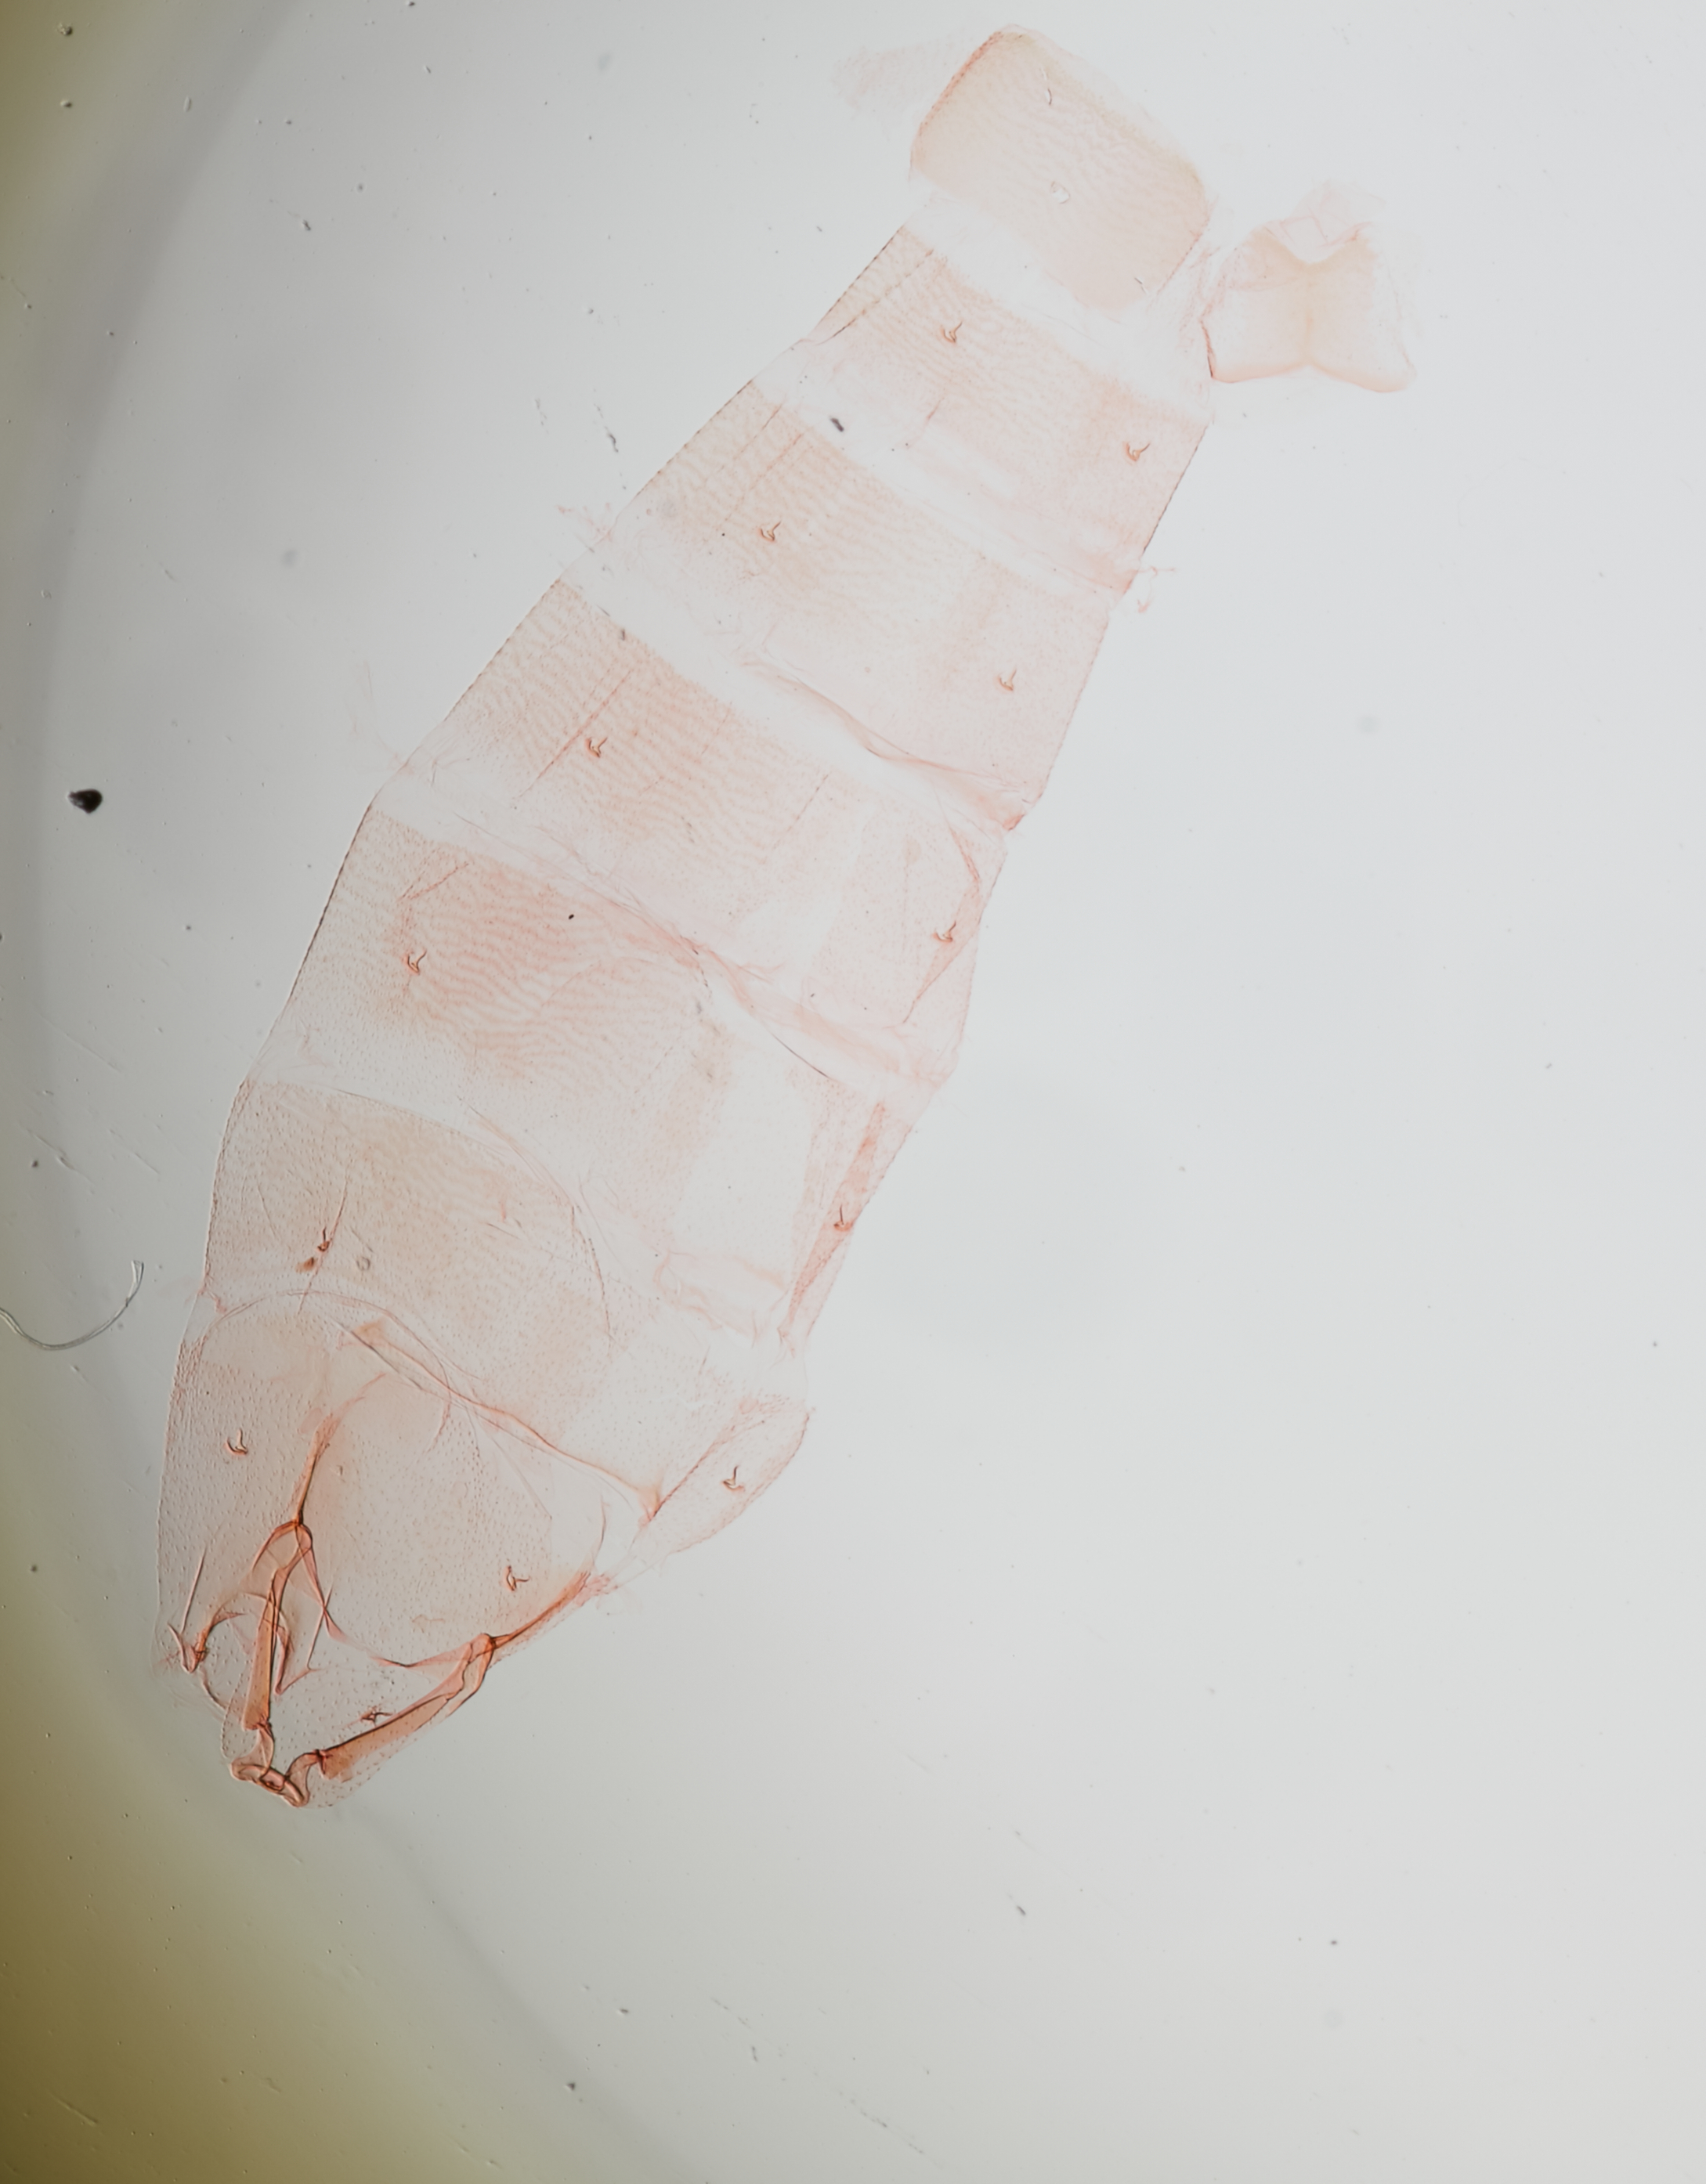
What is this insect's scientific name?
Dichomeris offula
